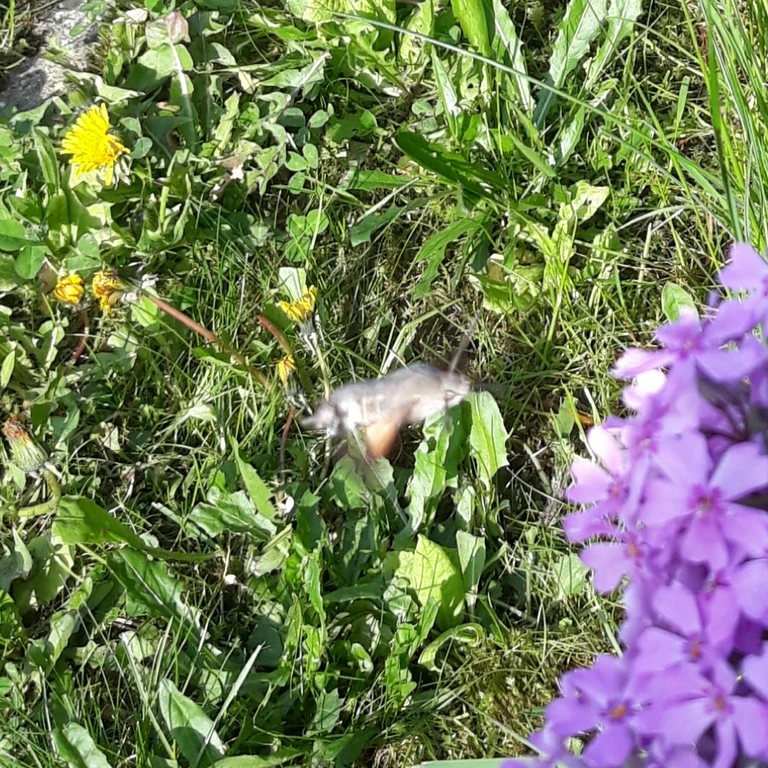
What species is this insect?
Macroglossum stellatarum
